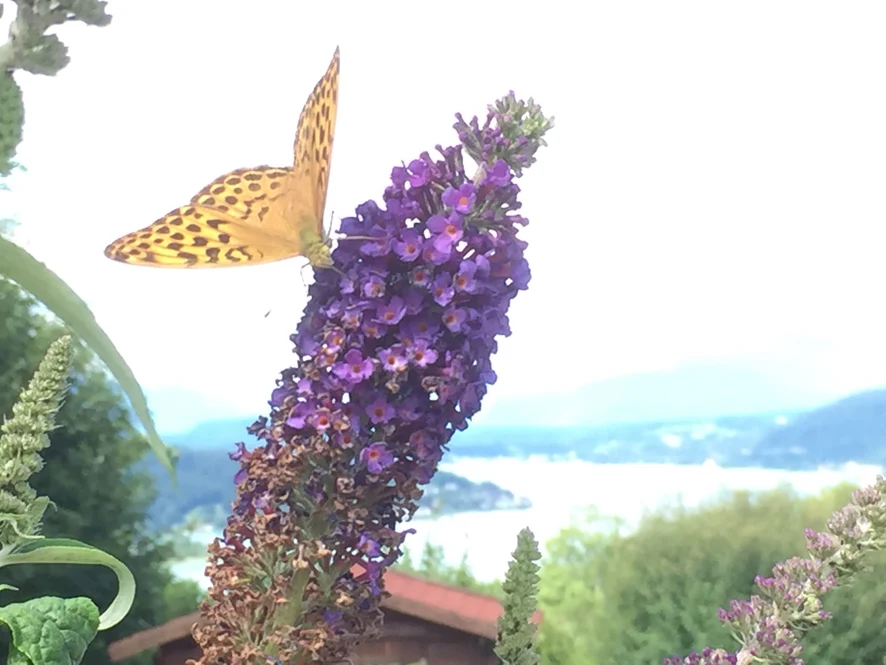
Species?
Argynnis paphia
